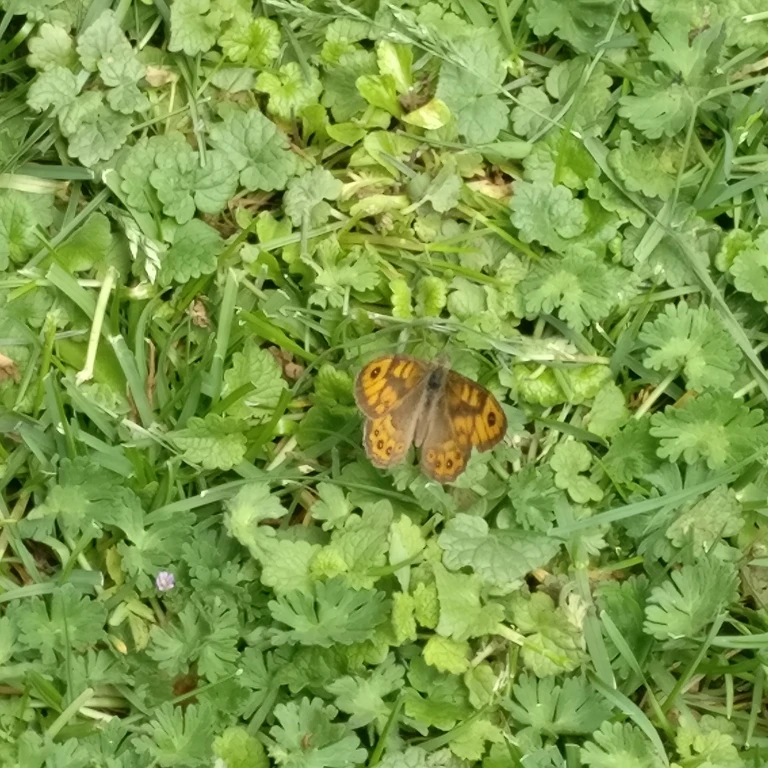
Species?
Lasiommata megera (also Pararge megera)
